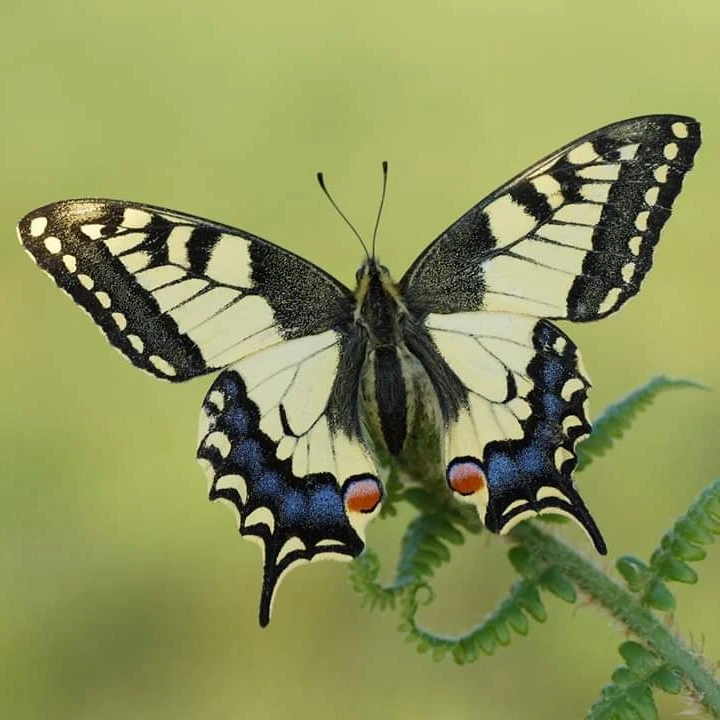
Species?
Papilio machaon
